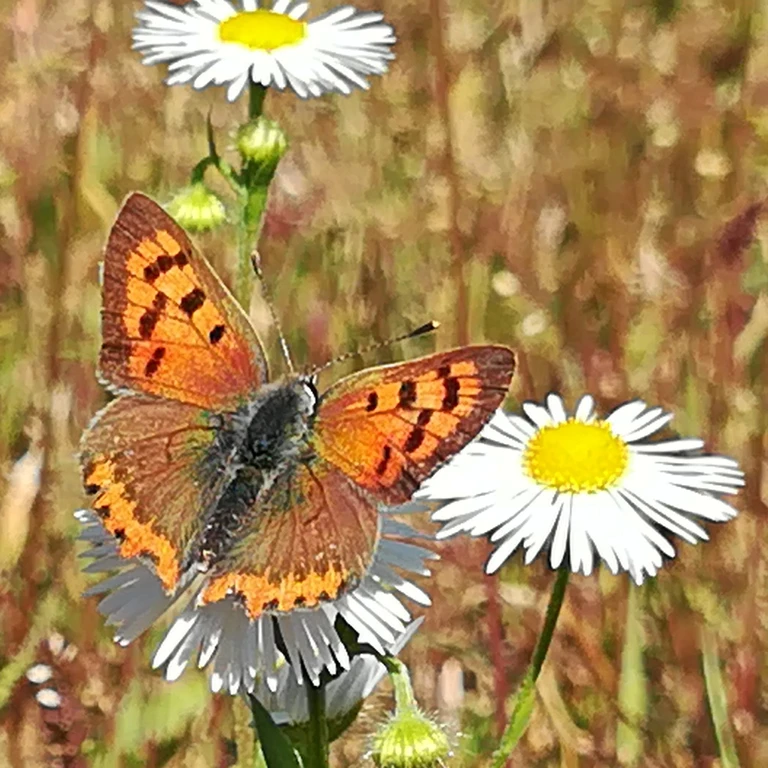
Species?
Lycaena phlaeas
